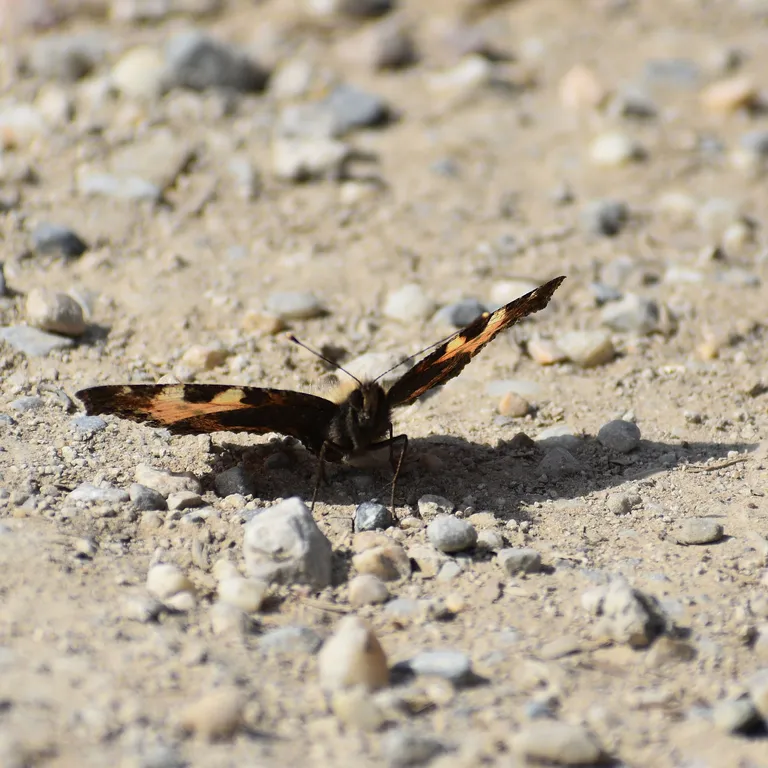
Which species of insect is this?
Aglais urticae
